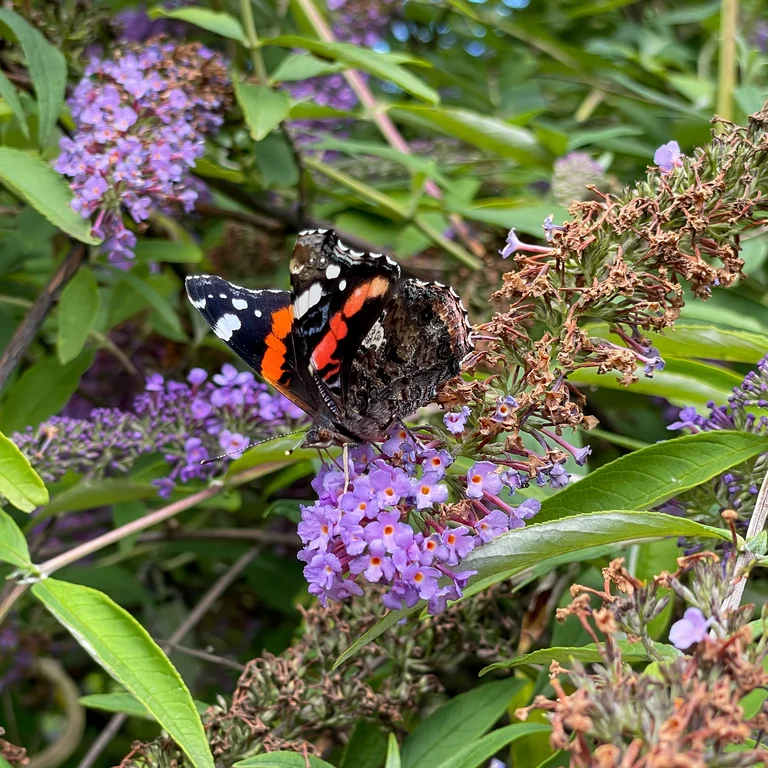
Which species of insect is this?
Vanessa atalanta
